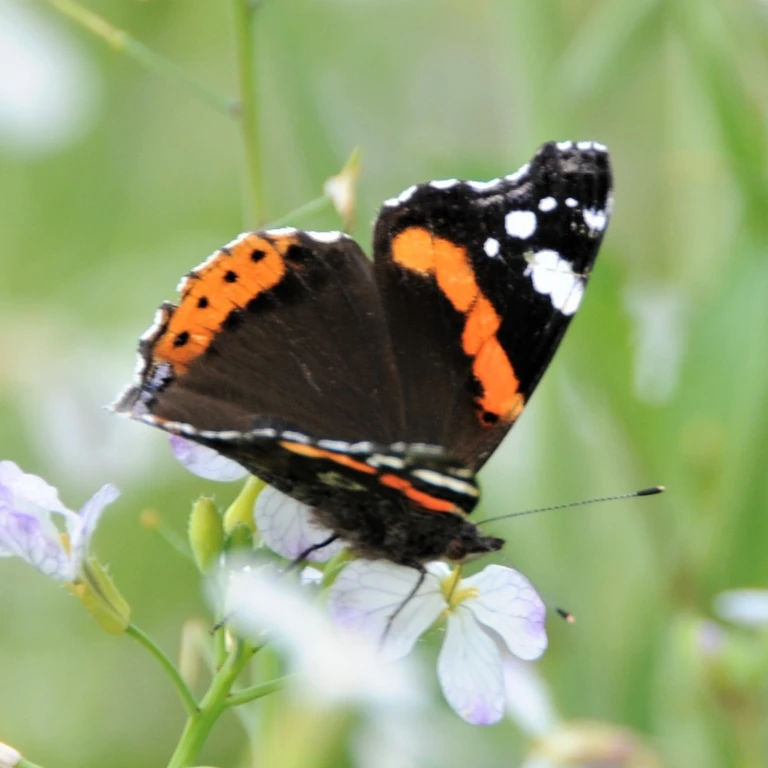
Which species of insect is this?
Vanessa atalanta
